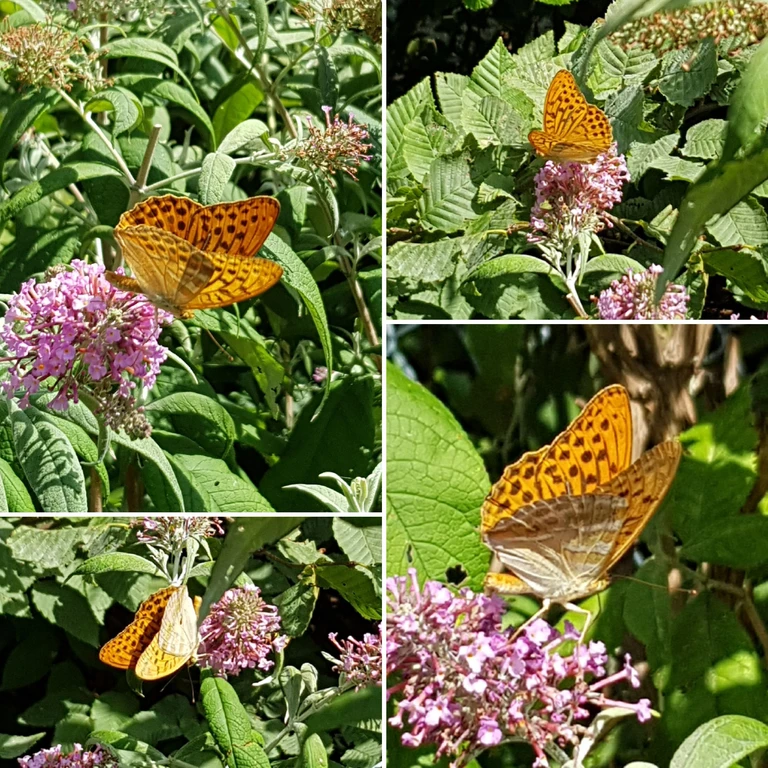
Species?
Argynnis paphia
